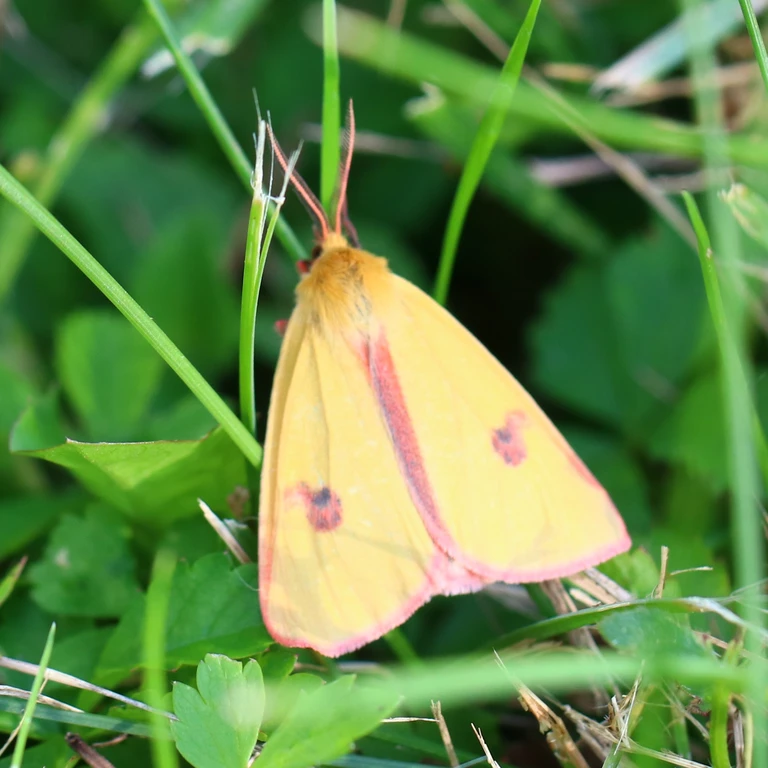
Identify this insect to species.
Diacrisia sannio
